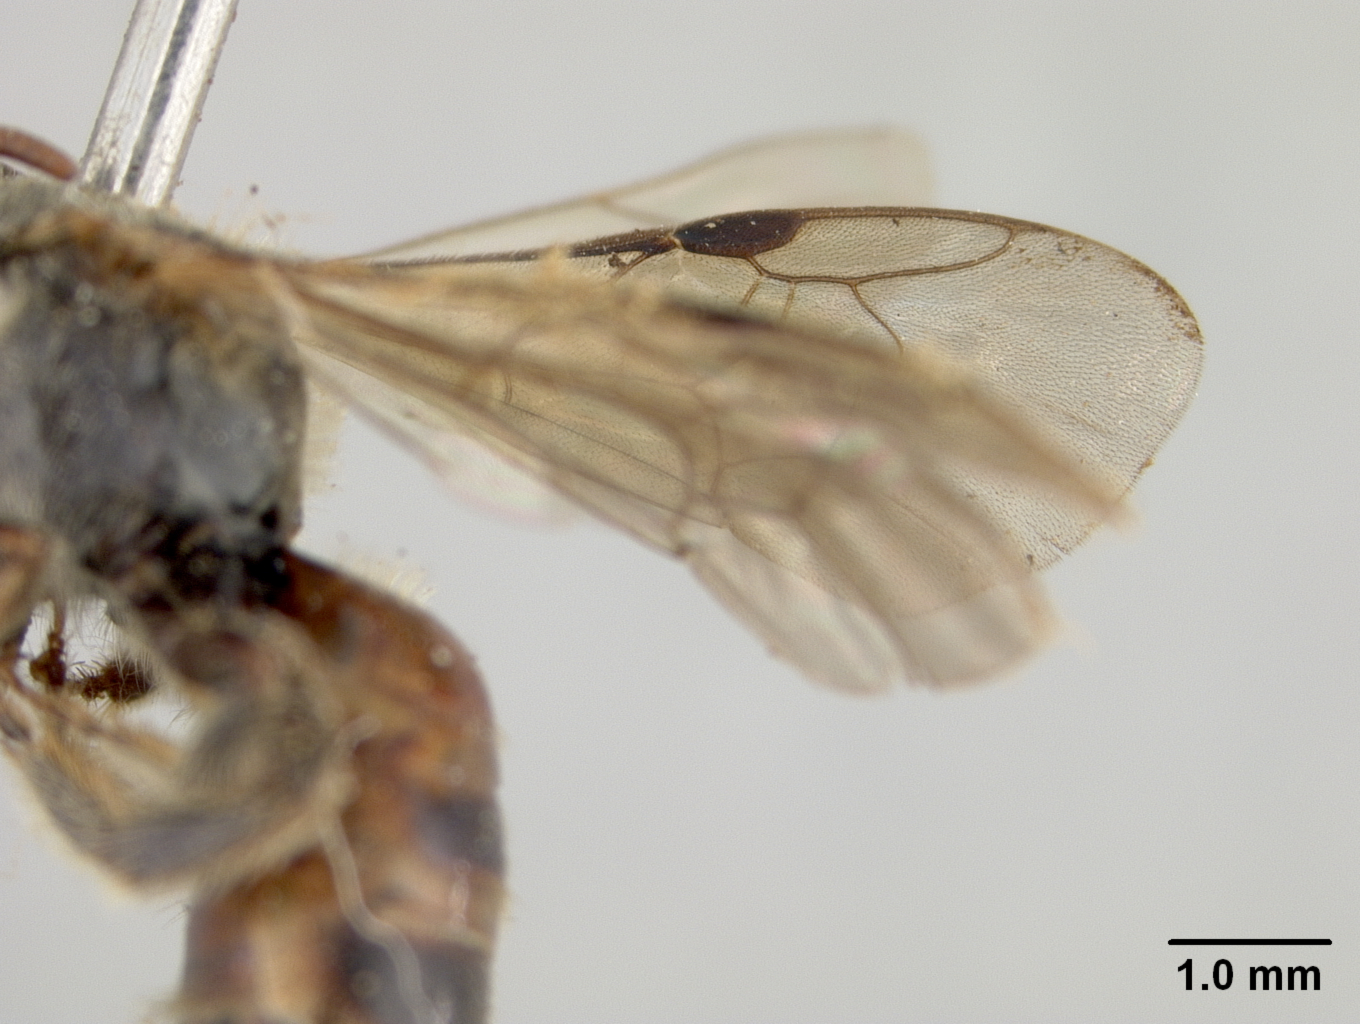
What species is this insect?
Nomia chalcea
